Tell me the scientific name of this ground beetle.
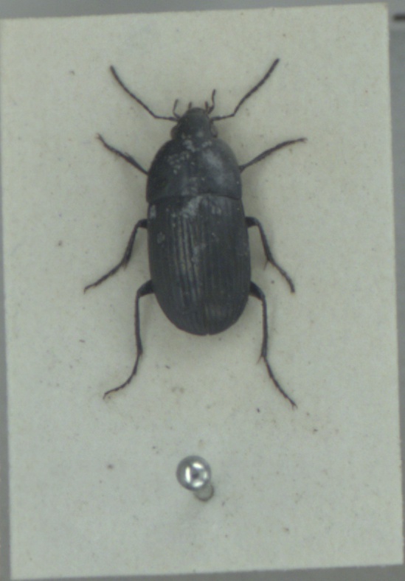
Oodes helopioides
